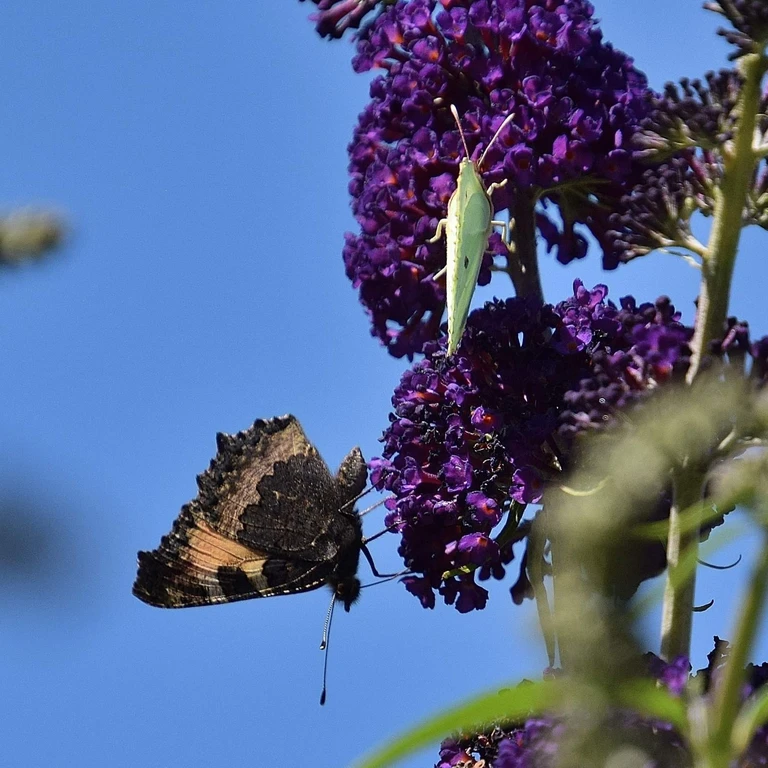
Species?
Aglais urticae
